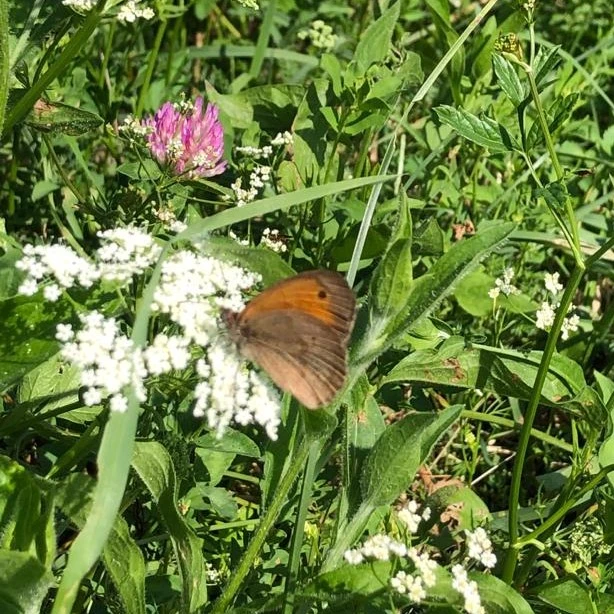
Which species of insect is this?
Maniola jurtina
